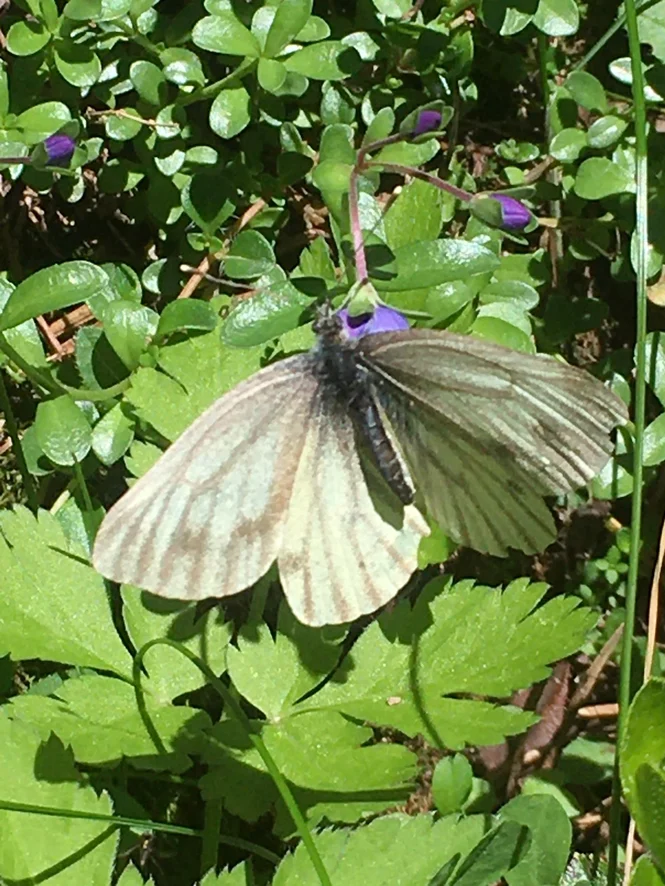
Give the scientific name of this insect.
Pieris bryoniae
